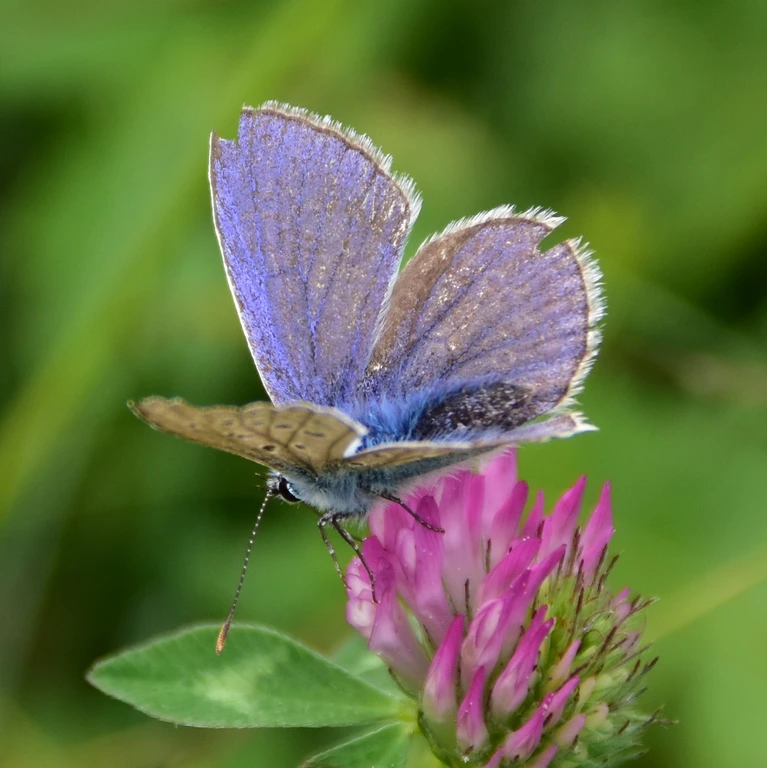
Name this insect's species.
Polyommatus icarus
